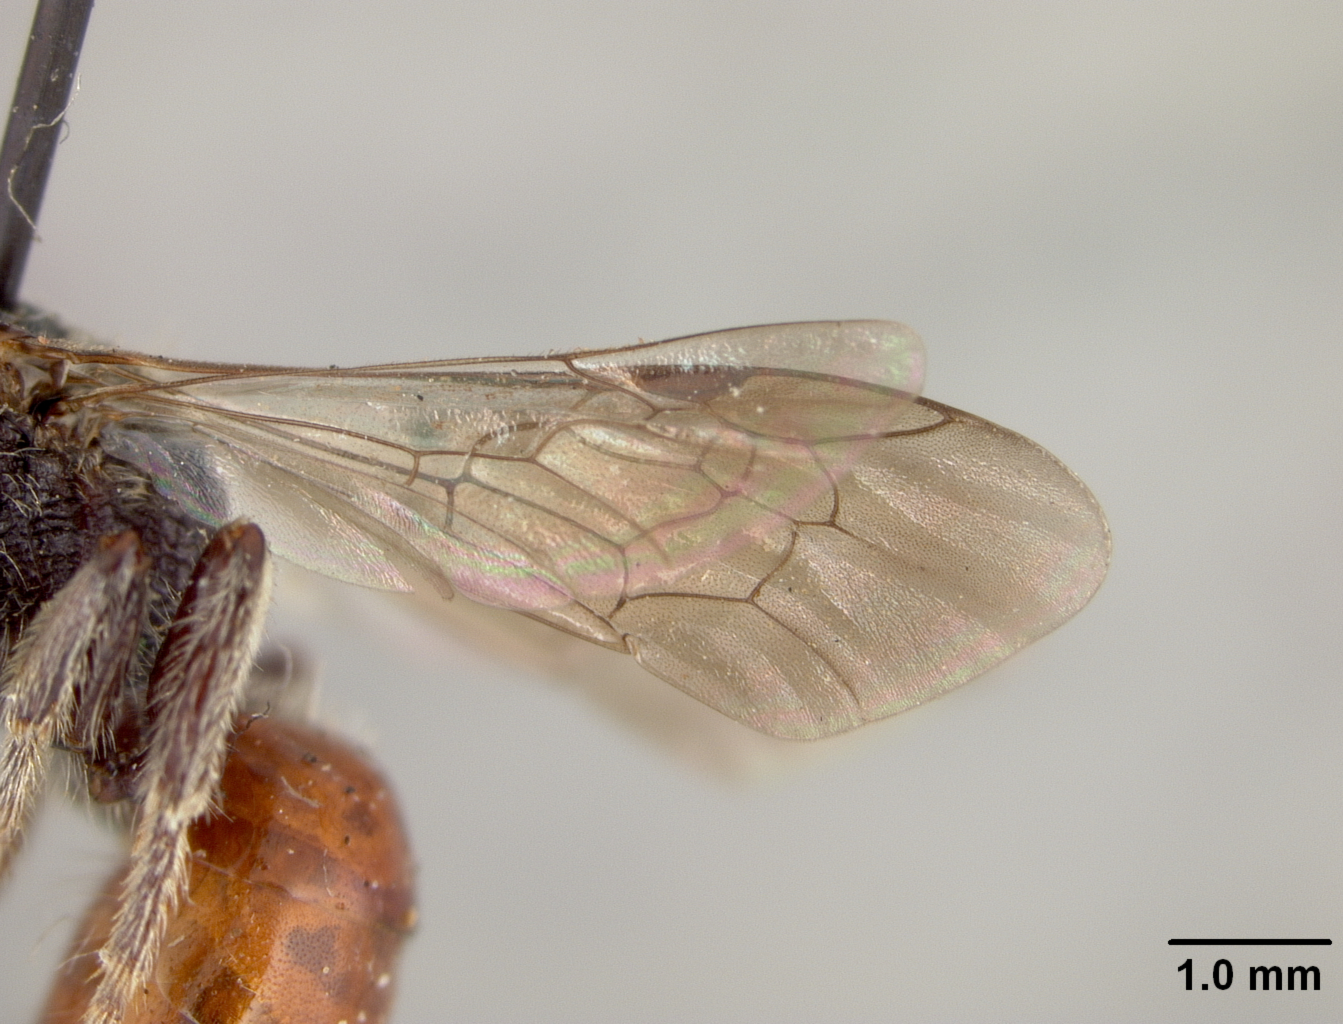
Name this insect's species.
Sphecodes macfarlandi
